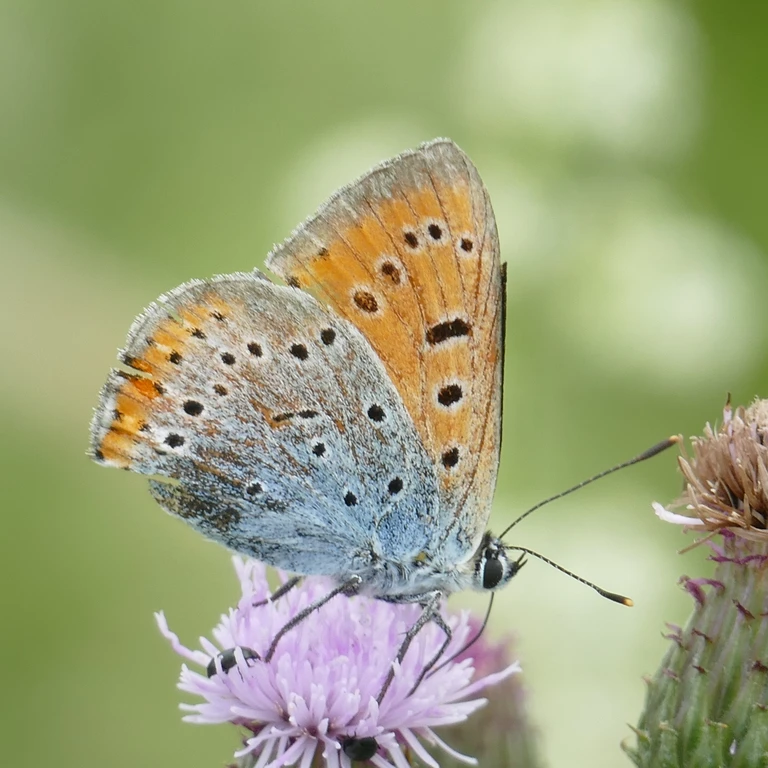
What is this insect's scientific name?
Lycaena dispar
